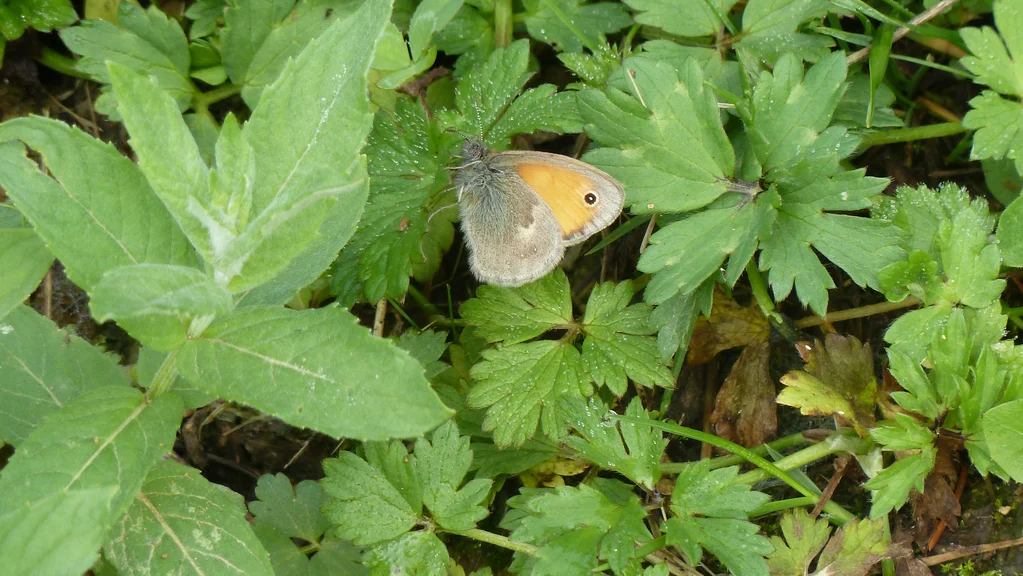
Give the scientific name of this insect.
Coenonympha pamphilus
